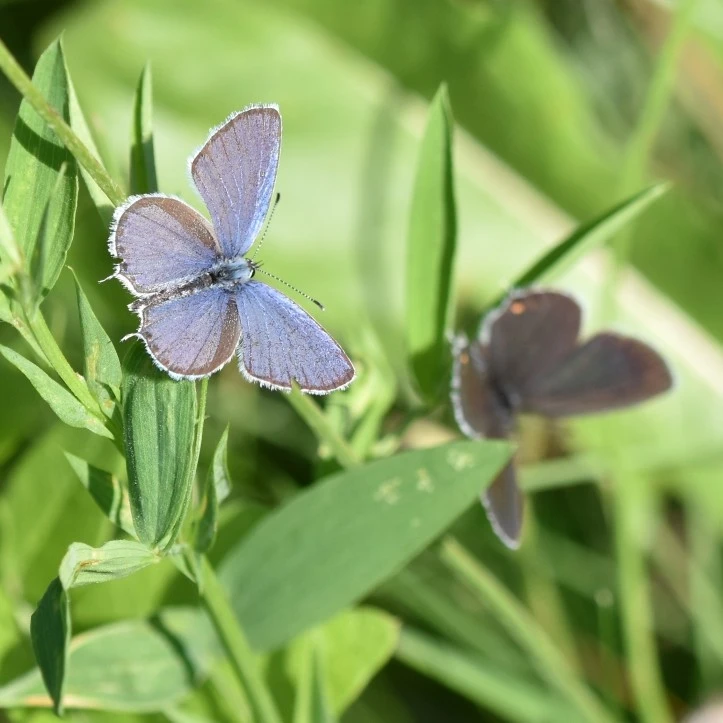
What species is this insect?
Cupido argiades (also Elkalyce argiades)
